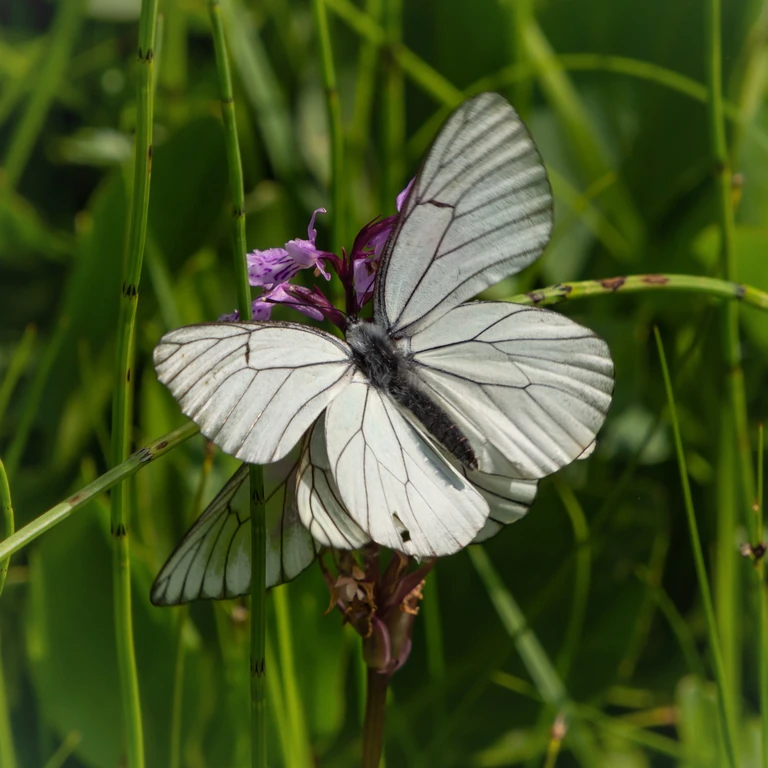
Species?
Aporia crataegi
